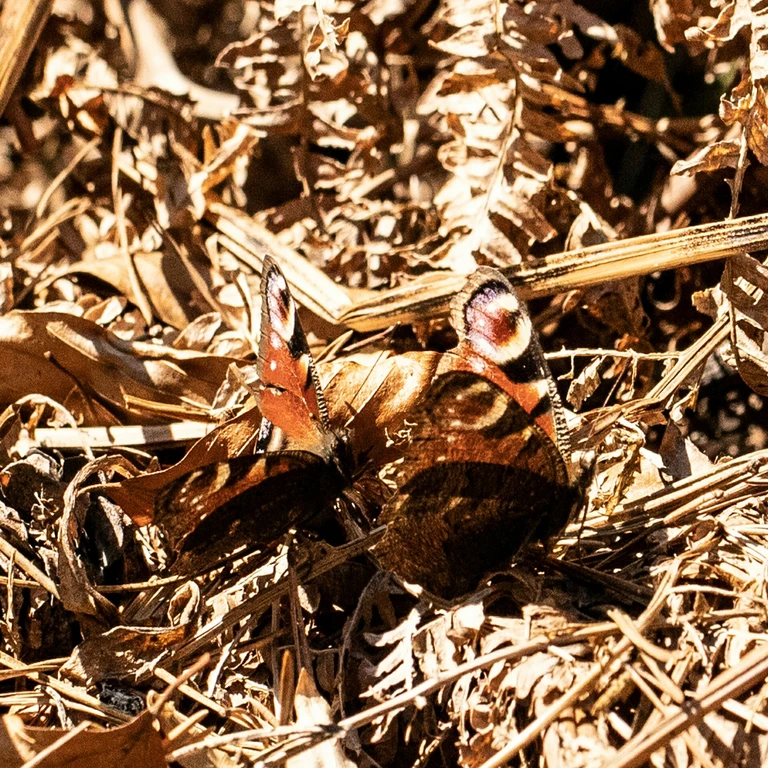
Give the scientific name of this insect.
Aglais io
